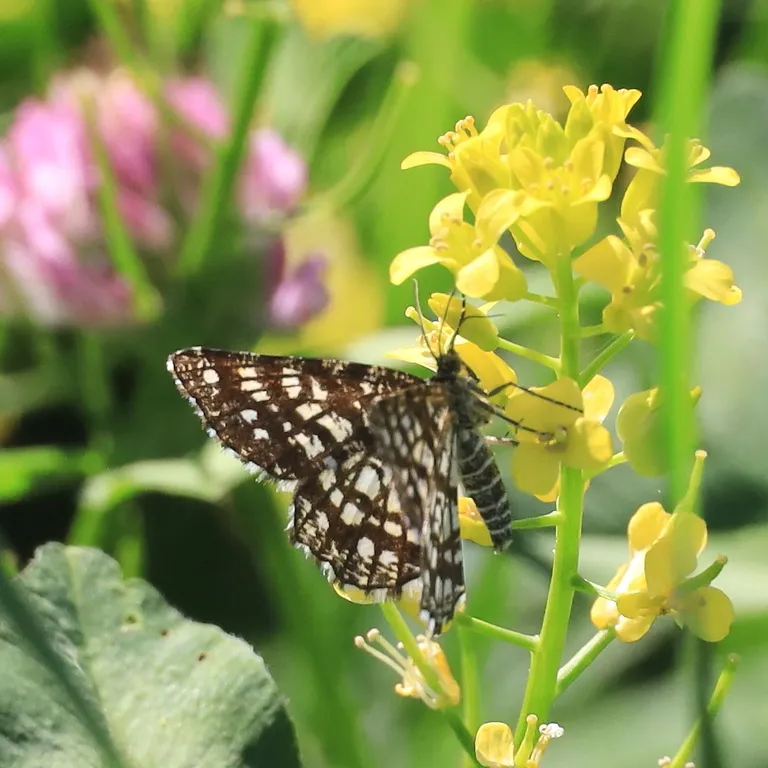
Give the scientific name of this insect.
Chiasmia clathrata
